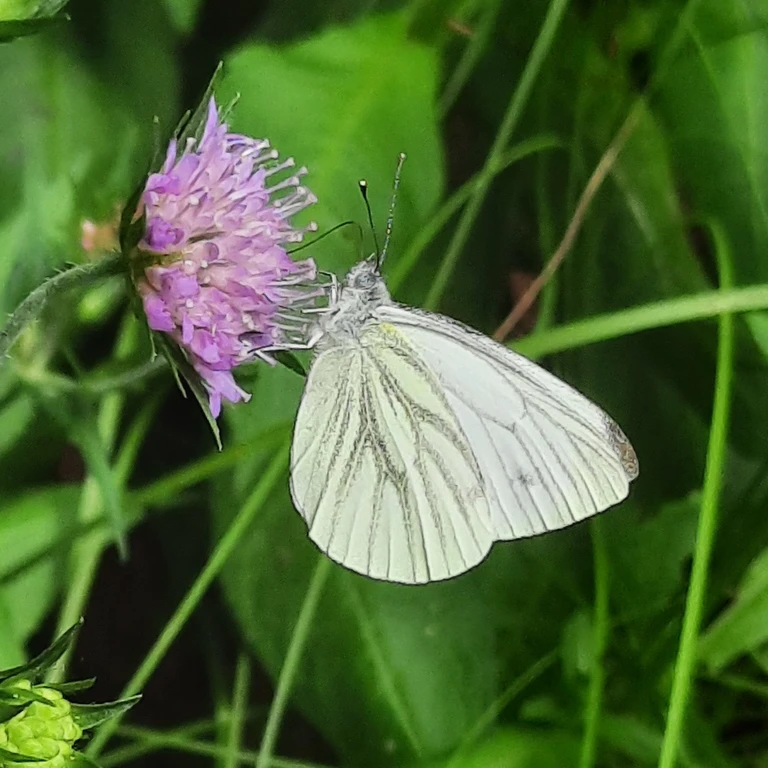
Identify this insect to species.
Pieris napi
